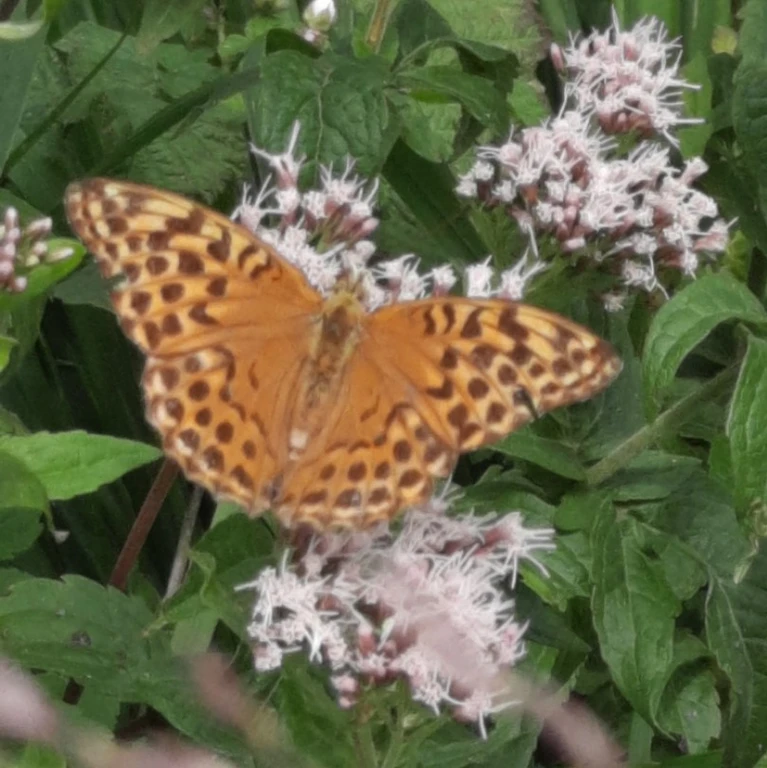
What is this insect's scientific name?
Argynnis paphia
